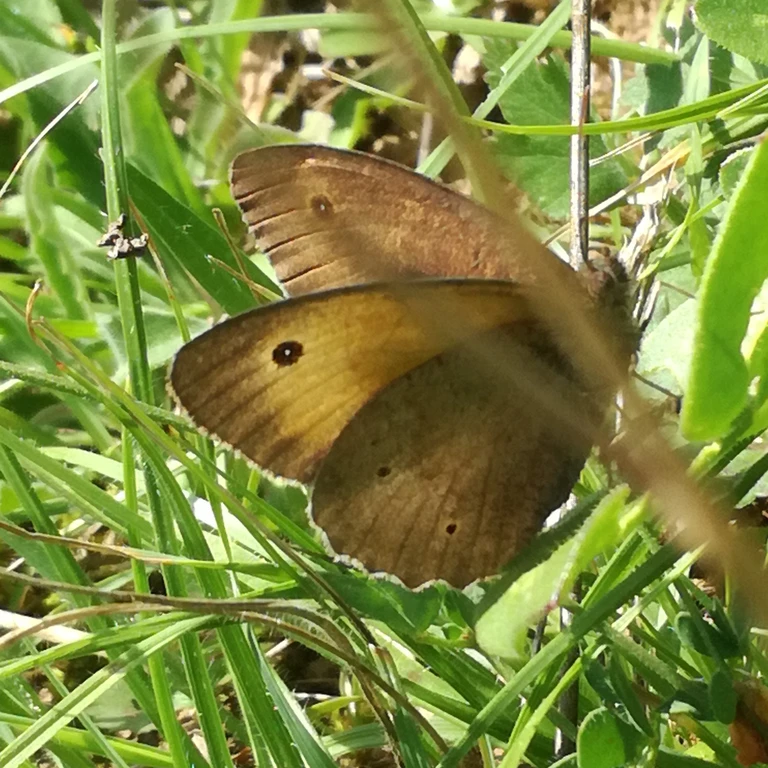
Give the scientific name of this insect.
Maniola jurtina
